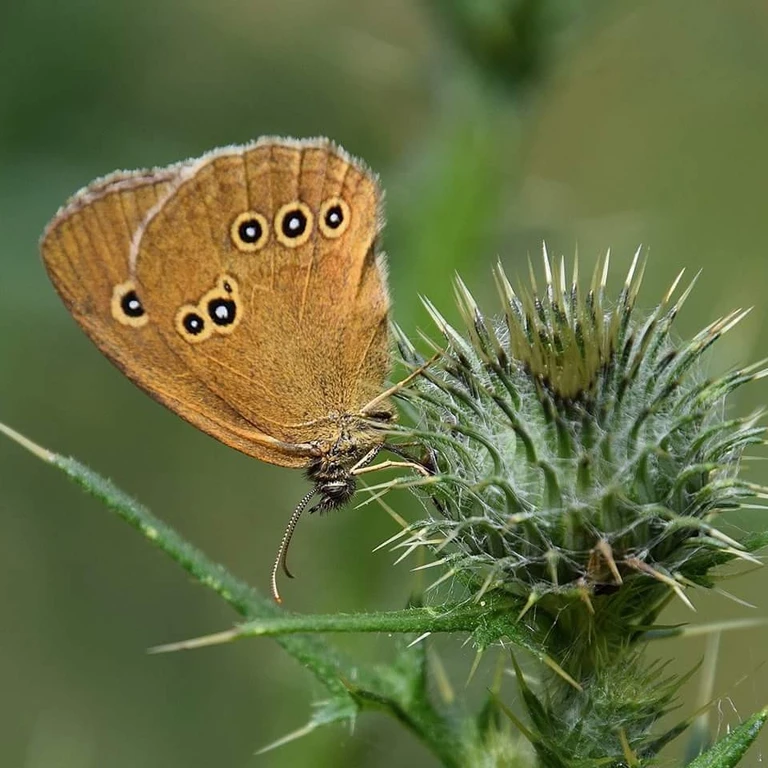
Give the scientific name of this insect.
Aphantopus hyperantus
